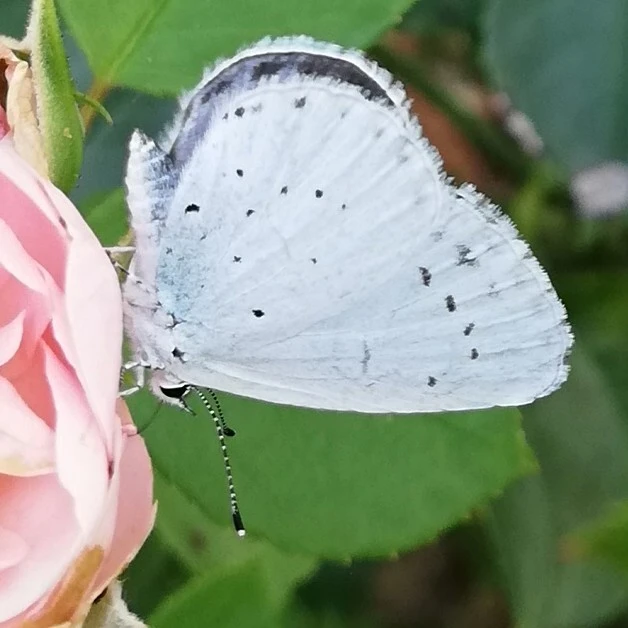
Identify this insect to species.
Celastrina argiolus
